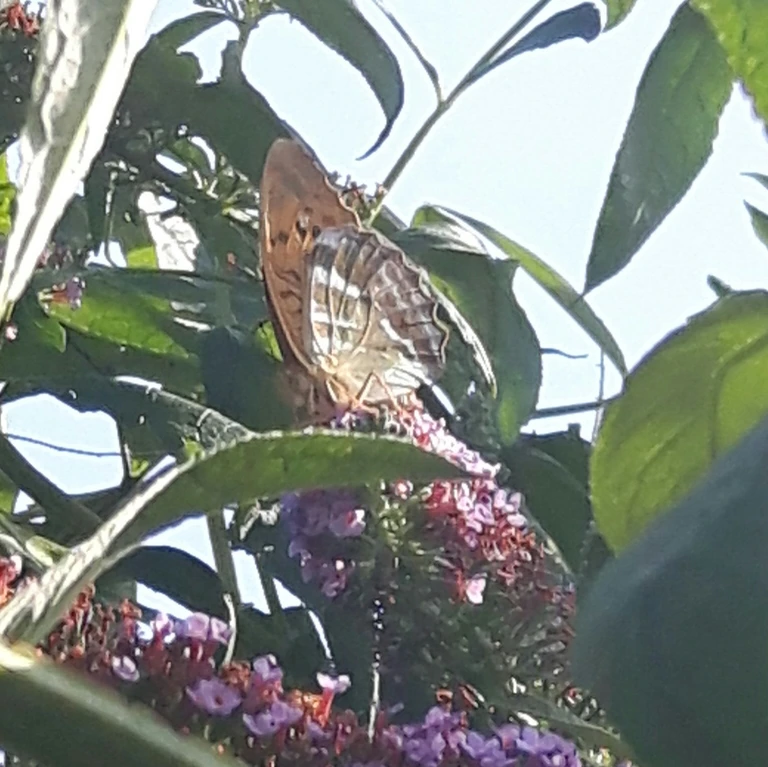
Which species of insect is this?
Argynnis paphia
